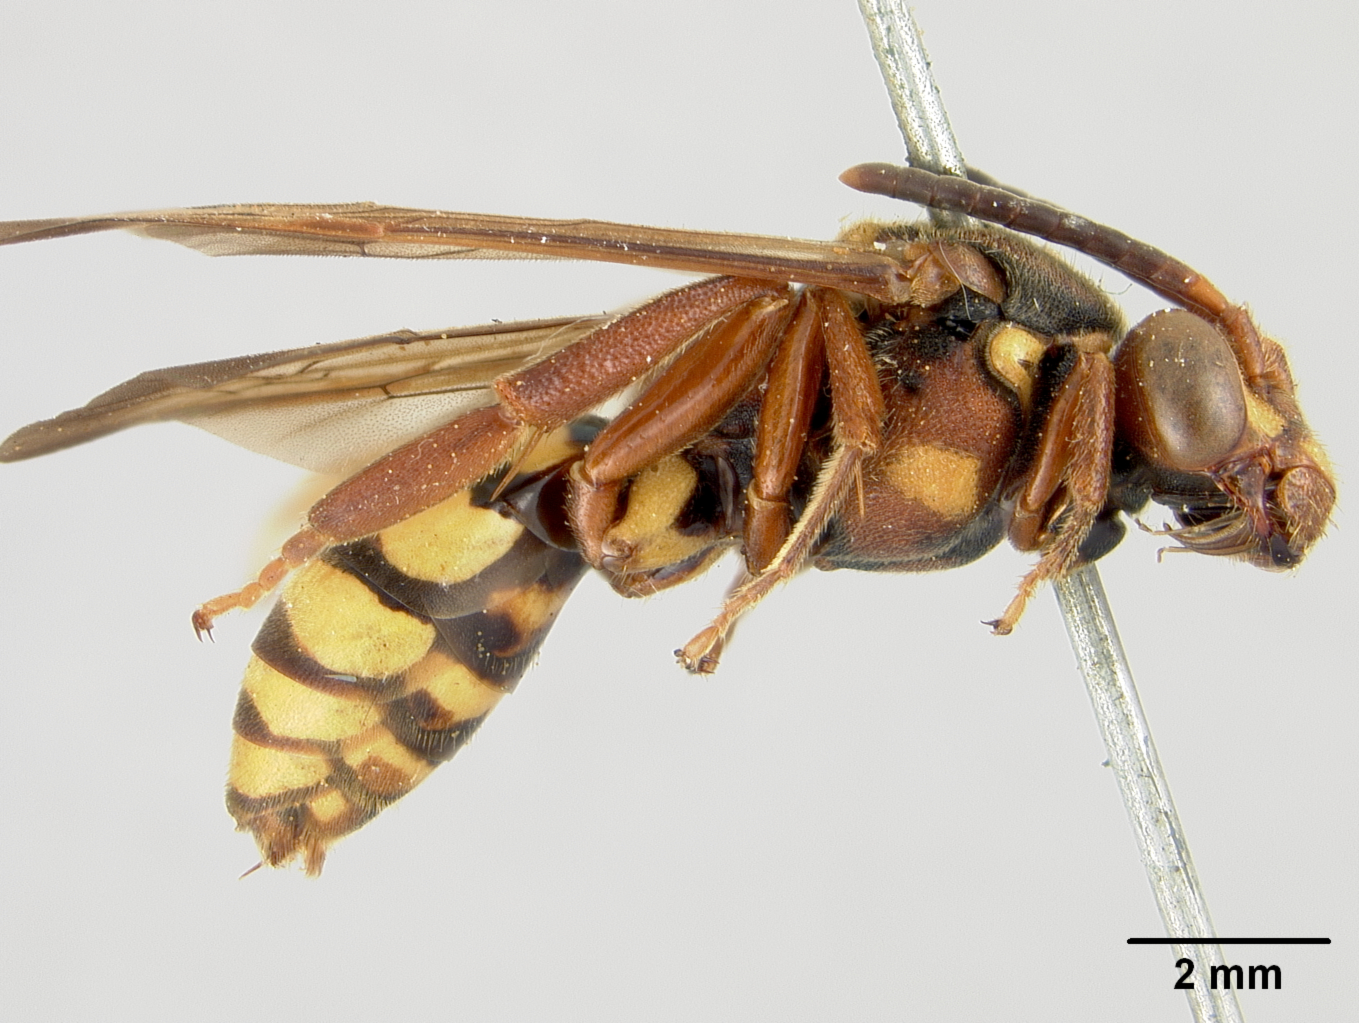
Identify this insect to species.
Nomada aztecorum
